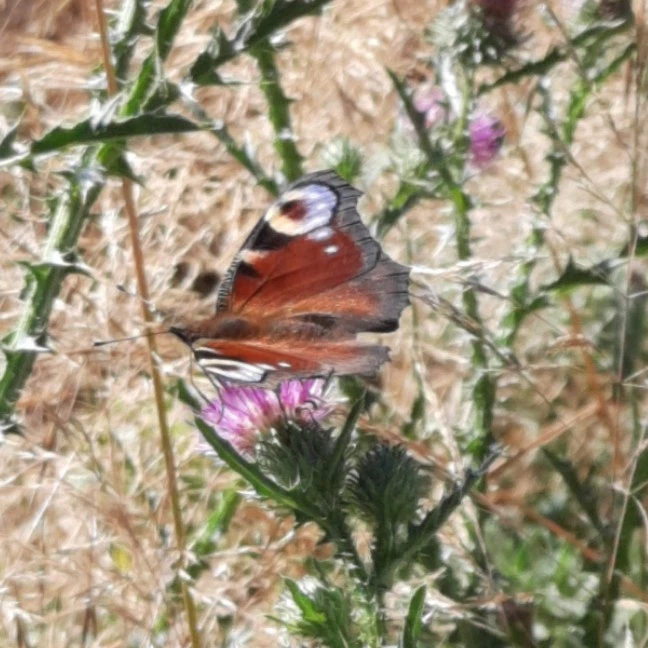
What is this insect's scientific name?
Aglais io
